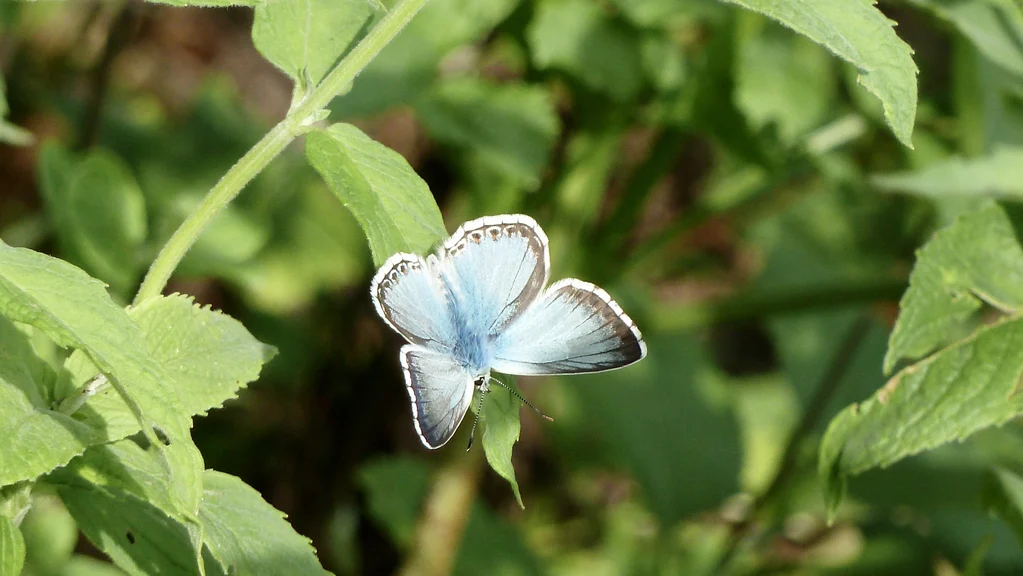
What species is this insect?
Lysandra coridon
